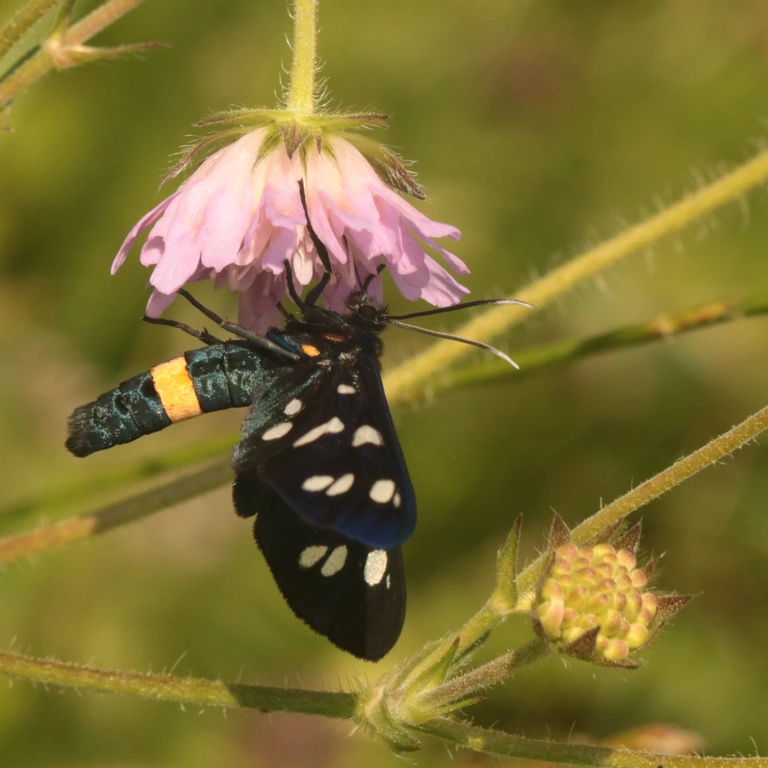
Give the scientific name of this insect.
Amata phegea
